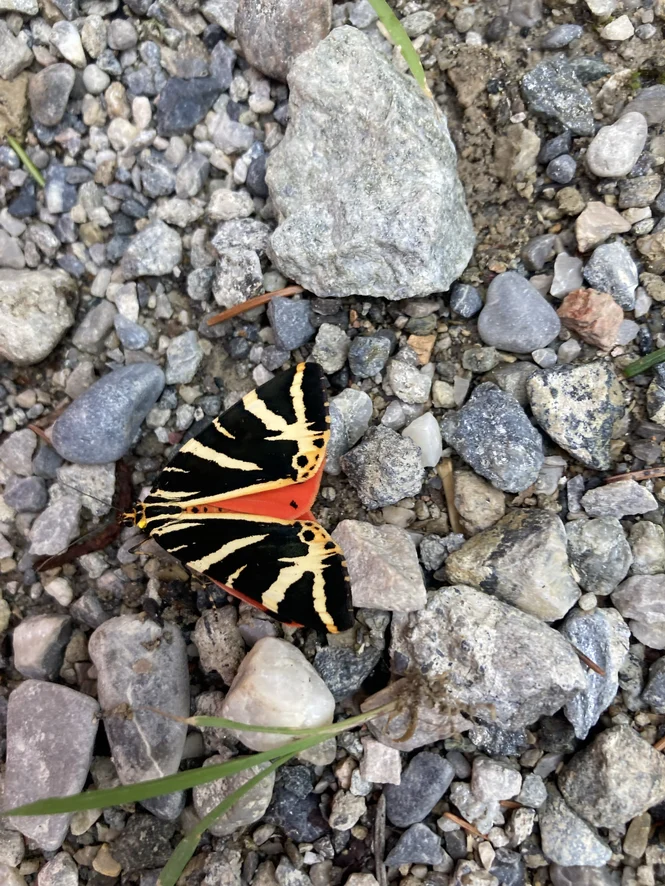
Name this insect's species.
Euplagia quadripunctaria
